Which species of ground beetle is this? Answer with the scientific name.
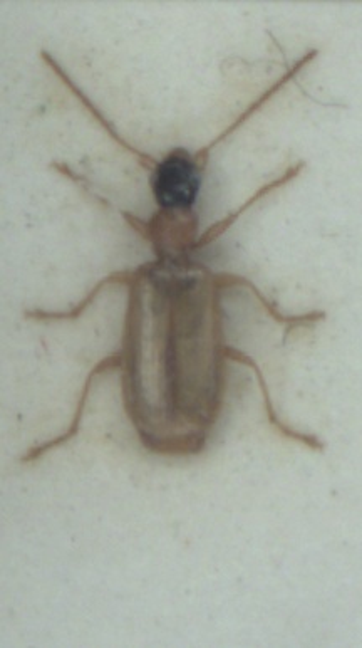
Demetrias atricapillus
